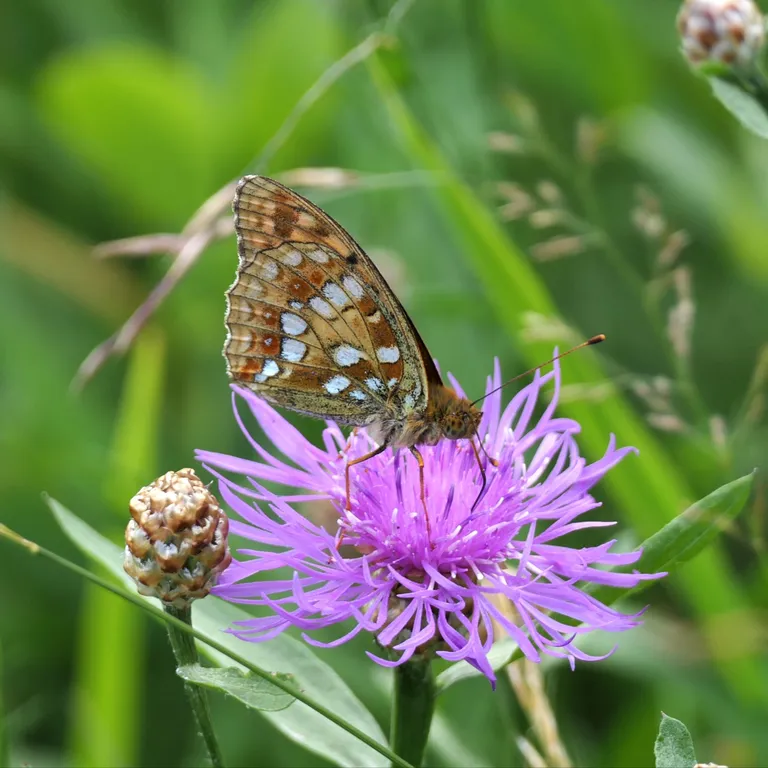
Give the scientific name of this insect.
Fabriciana adippe
